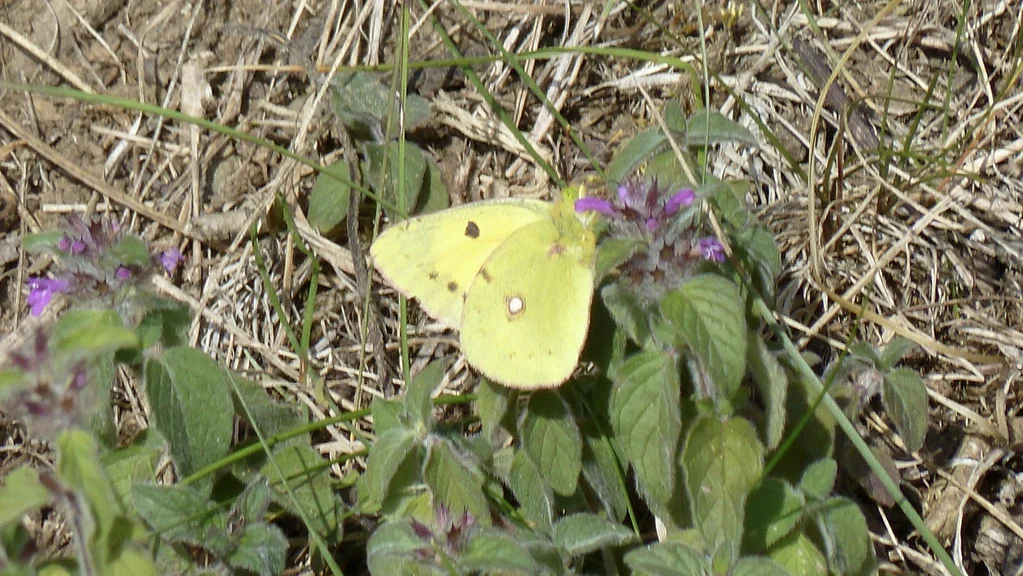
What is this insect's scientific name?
Colias croceus
